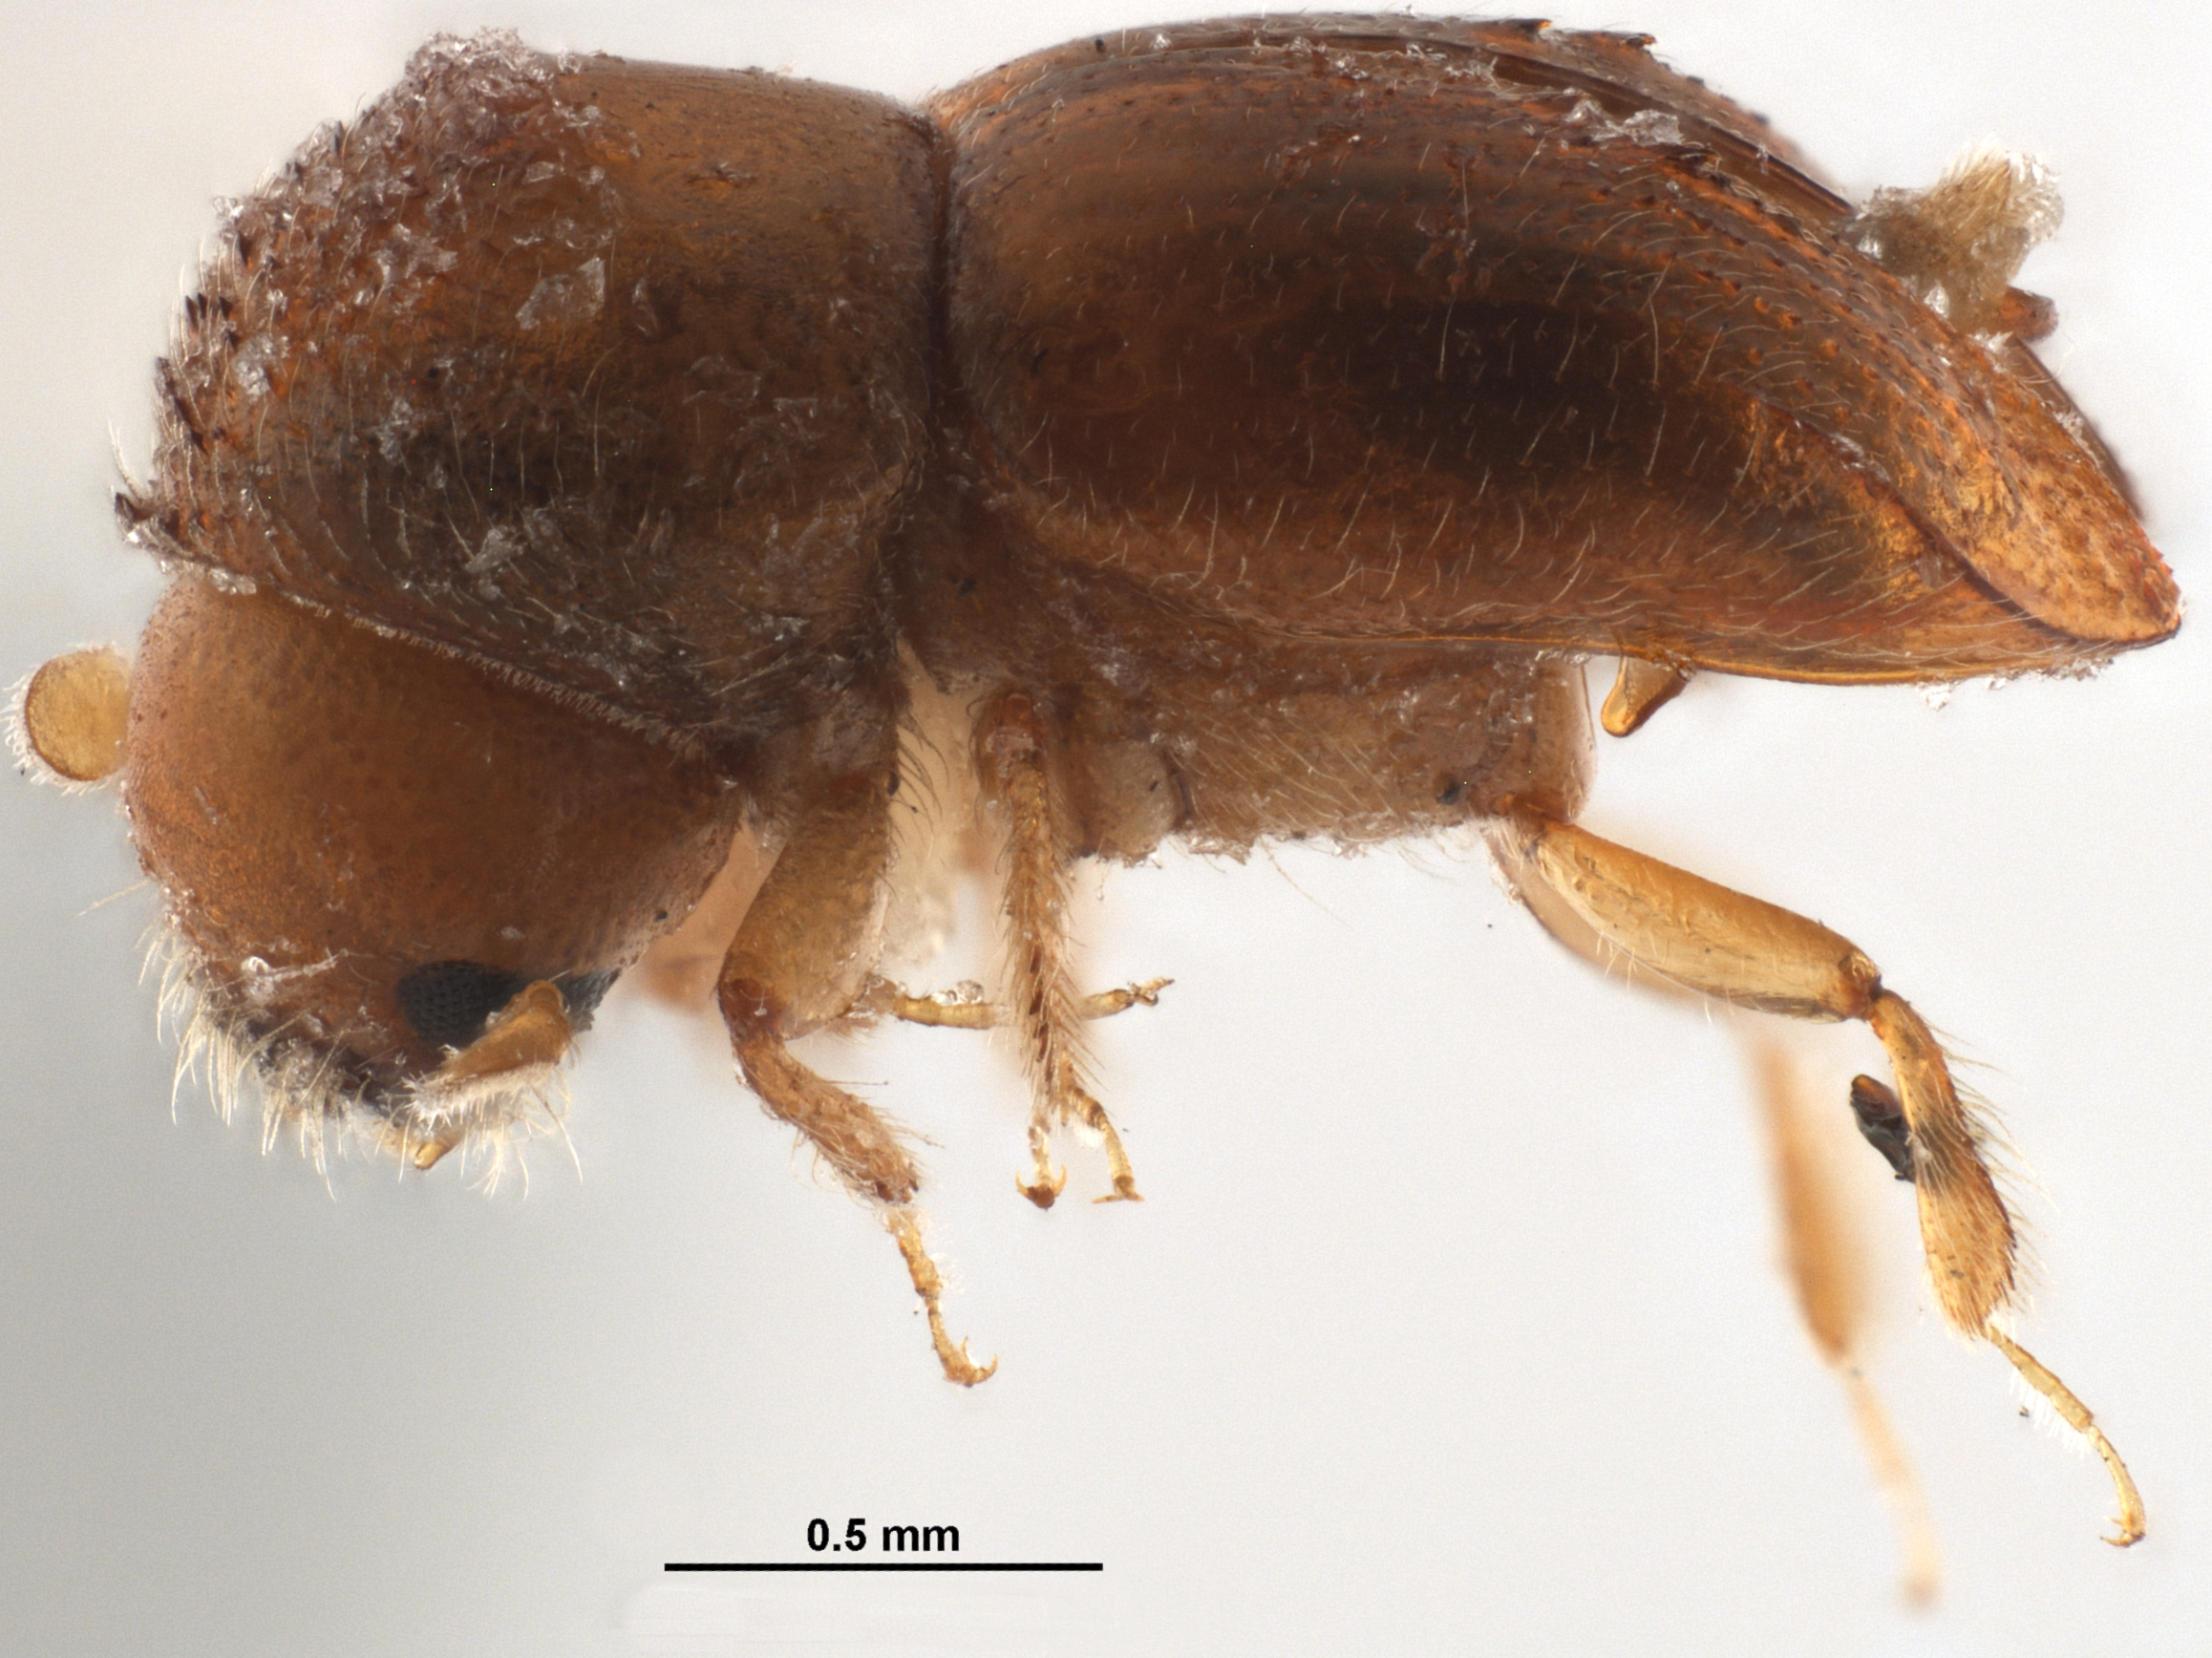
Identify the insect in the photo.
Diuncus adossuarius
